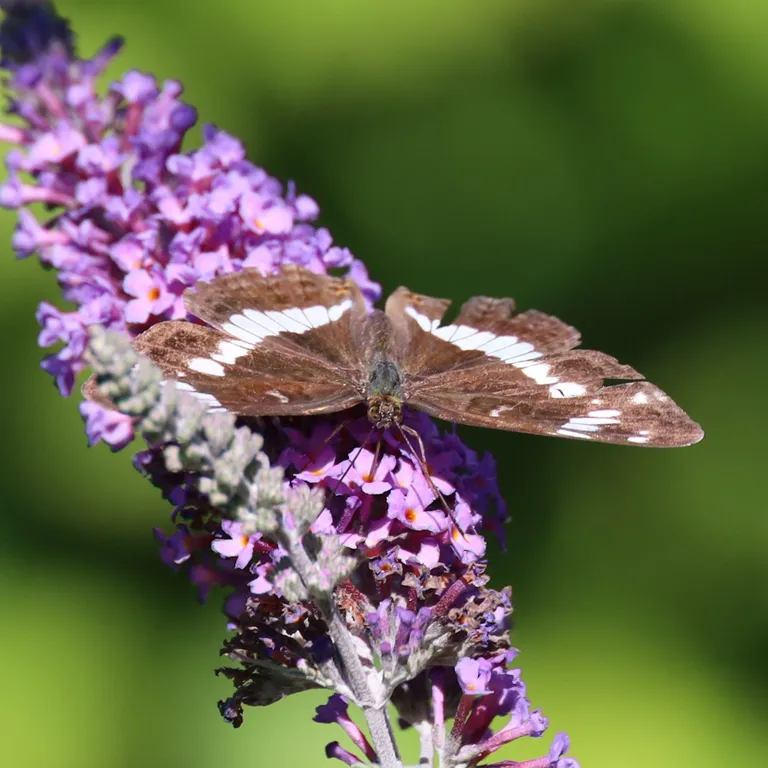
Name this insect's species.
Limenitis camilla (also Ladoga camilla)
